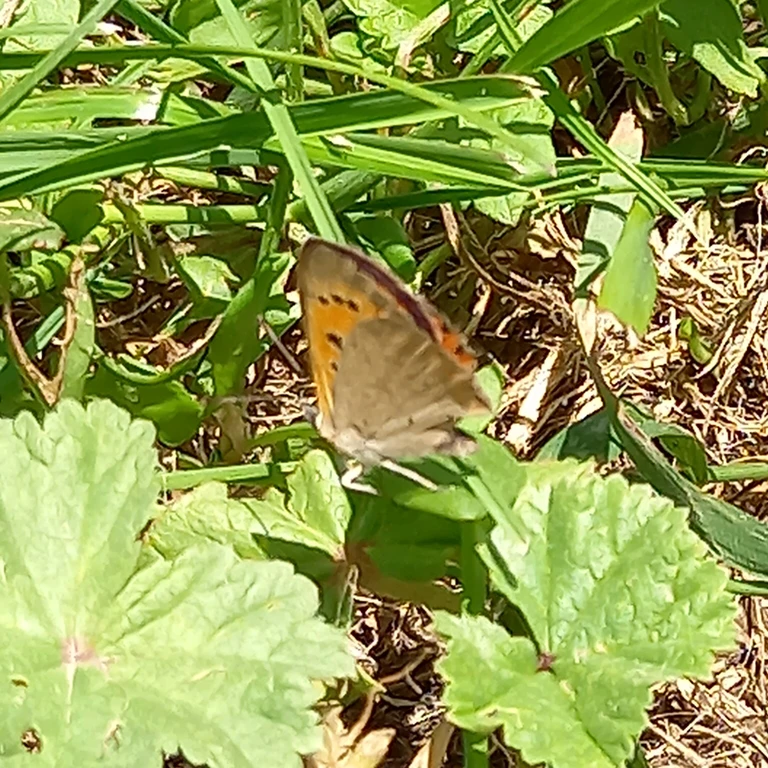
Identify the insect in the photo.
Lycaena phlaeas
